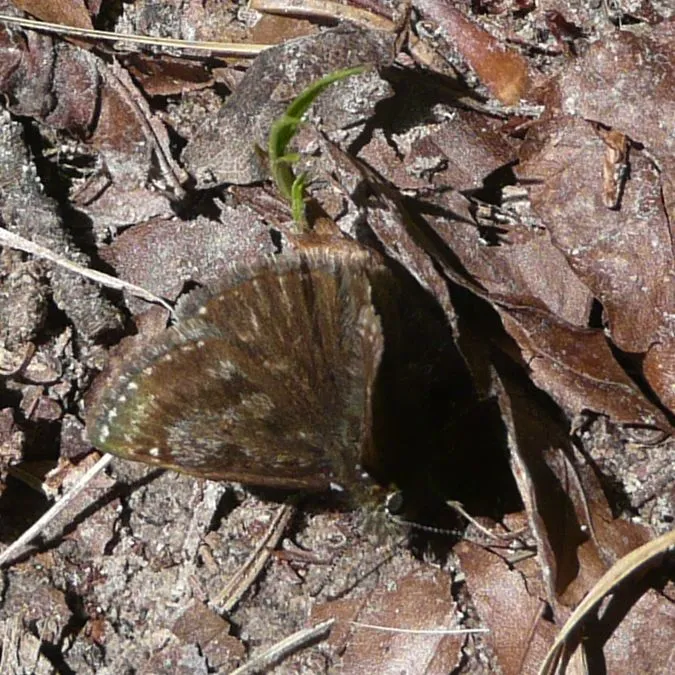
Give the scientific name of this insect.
Erynnis tages
